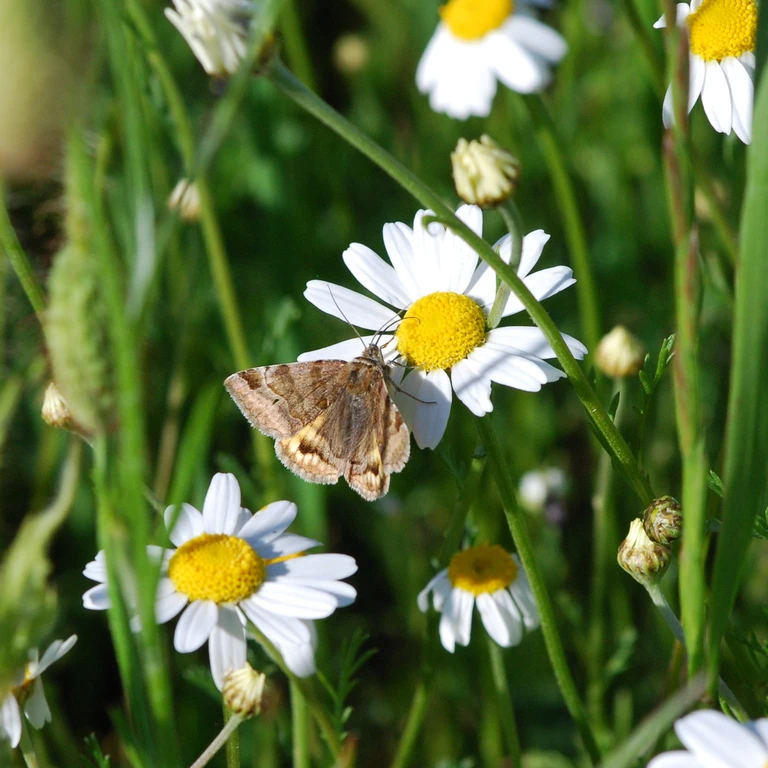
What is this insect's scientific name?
Euclidia glyphica
